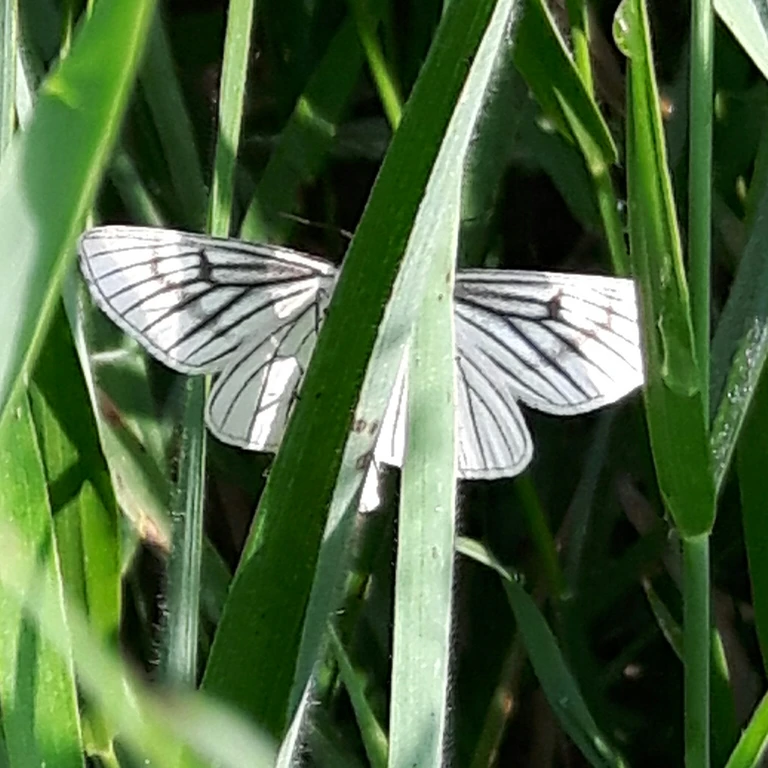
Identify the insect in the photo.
Siona lineata
